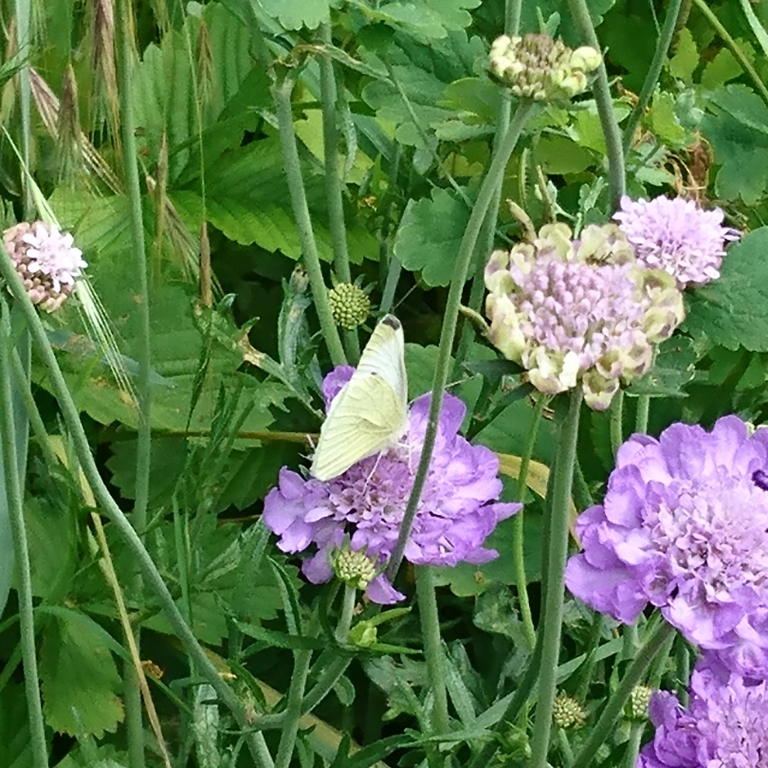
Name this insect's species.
Pieris rapae
